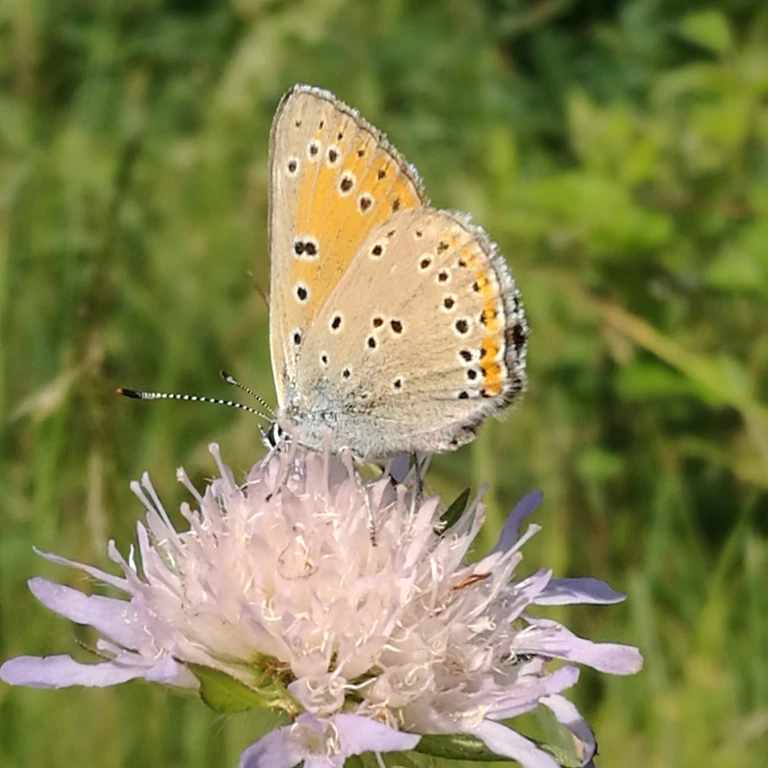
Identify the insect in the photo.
Lycaena hippothoe (also Palaeochrysophanus hippothoe)
